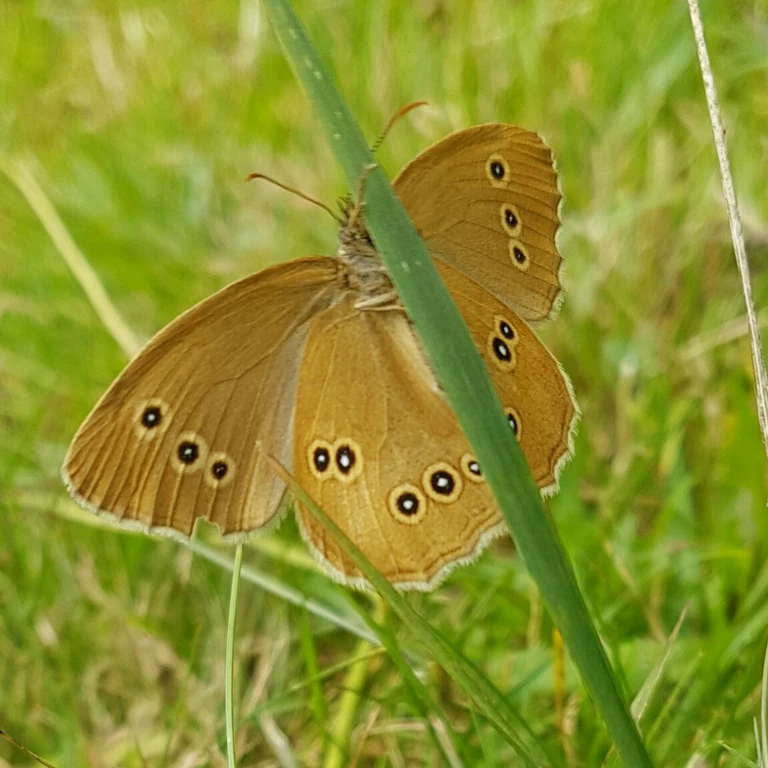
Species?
Aphantopus hyperantus
